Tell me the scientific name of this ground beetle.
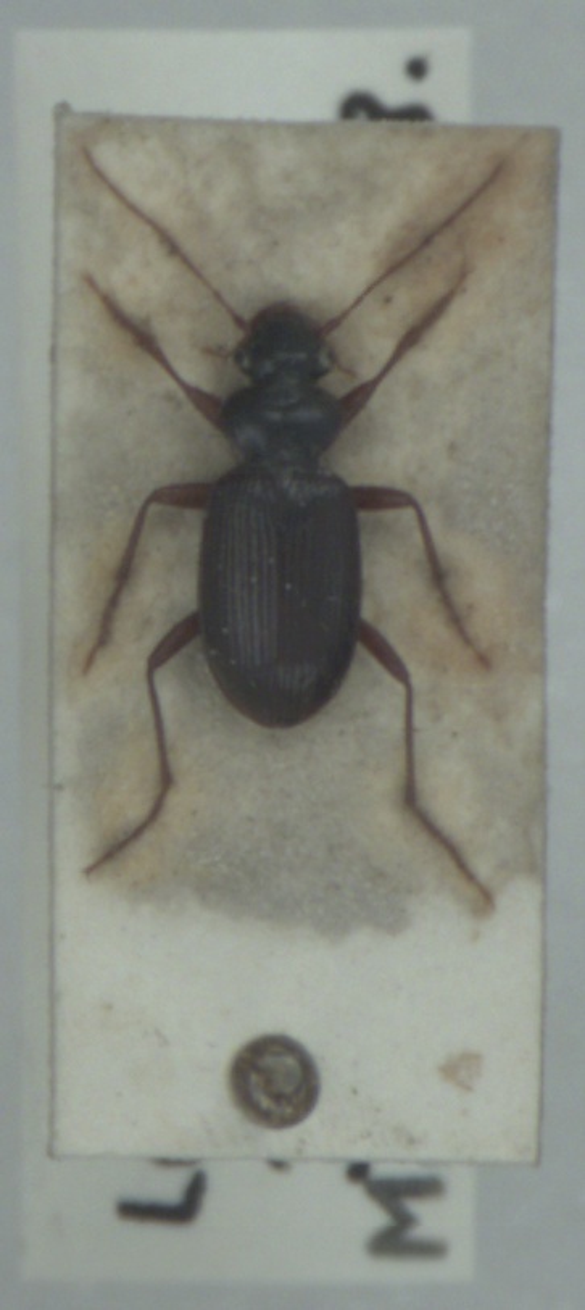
Leistus fulvibarbis
